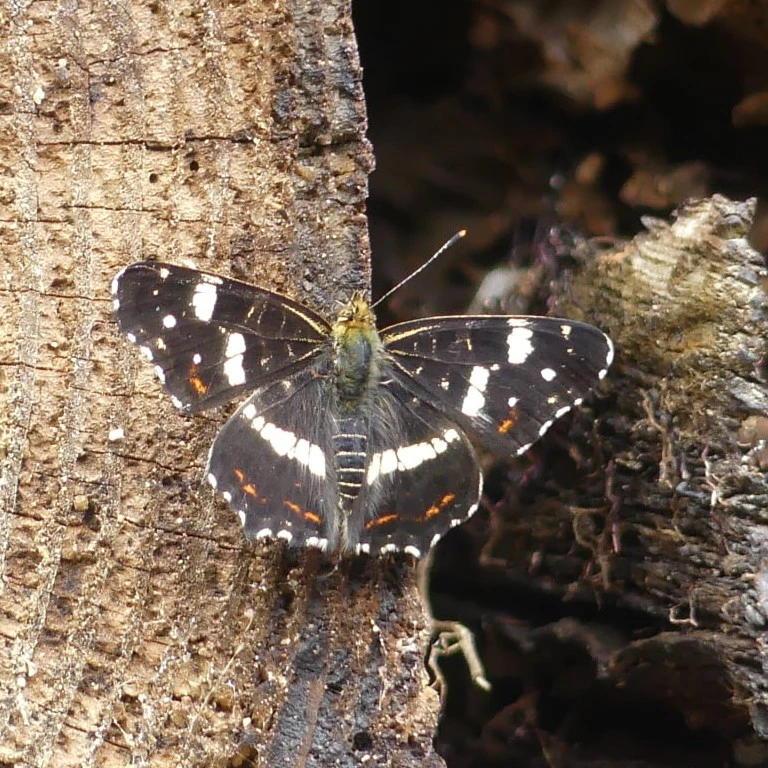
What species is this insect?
Araschnia levana
